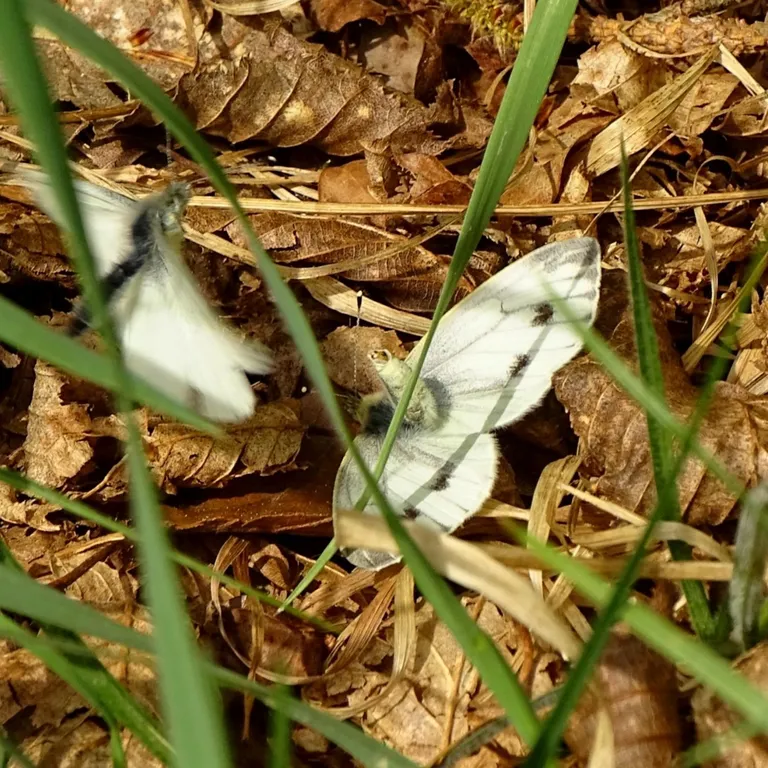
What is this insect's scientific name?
Pieris napi
